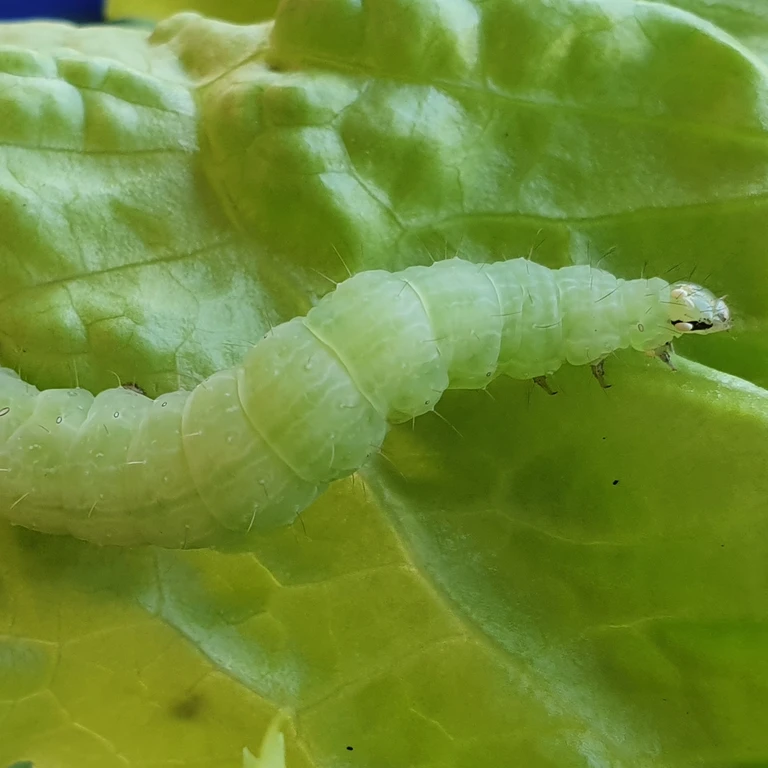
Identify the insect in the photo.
Autographa gamma
